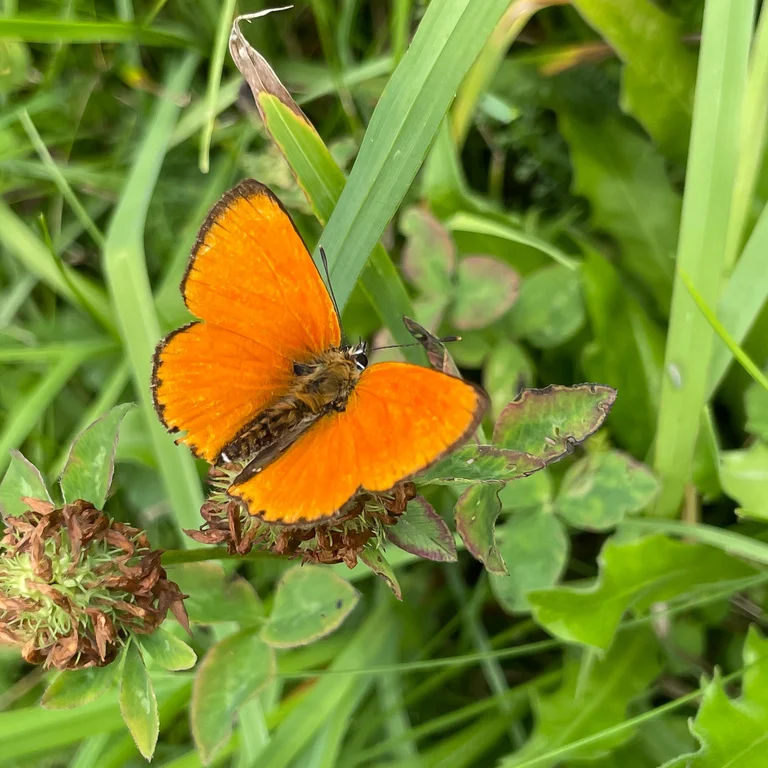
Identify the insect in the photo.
Lycaena virgaureae
